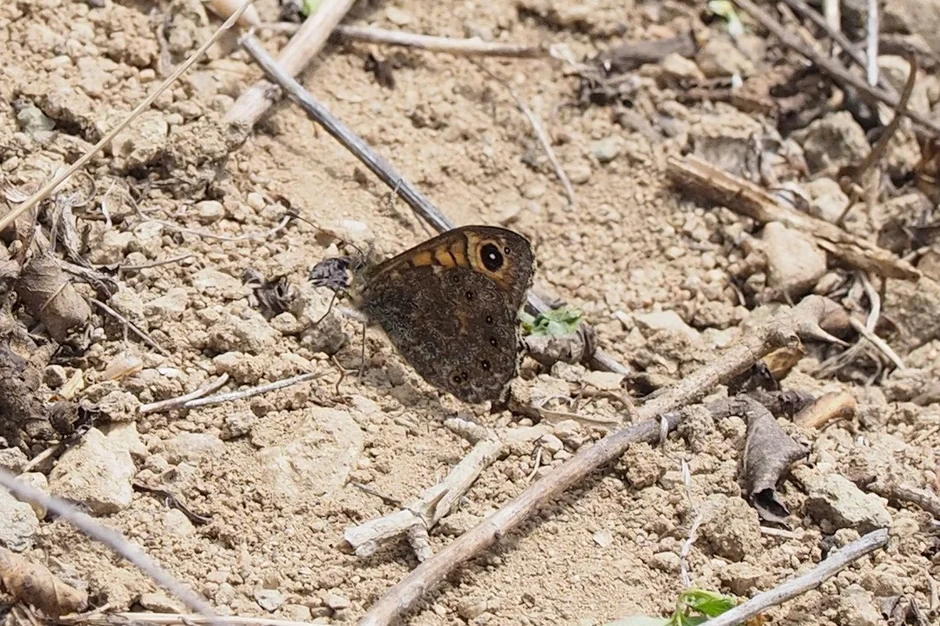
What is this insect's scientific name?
Lasiommata megera (also Pararge megera)
